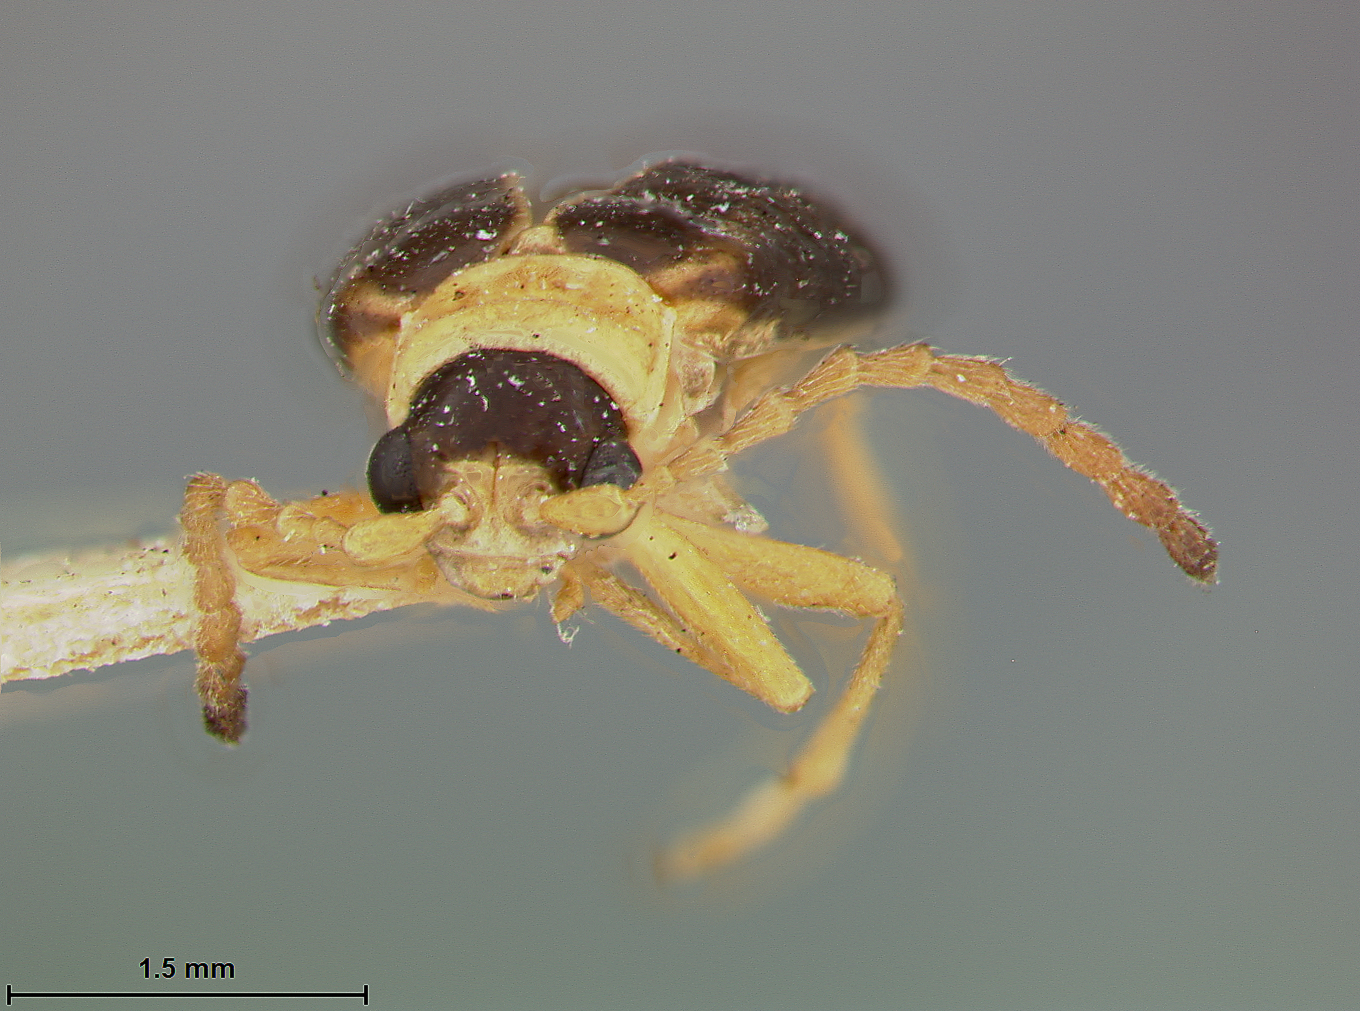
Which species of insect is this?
Phyllobrotica stenidea
